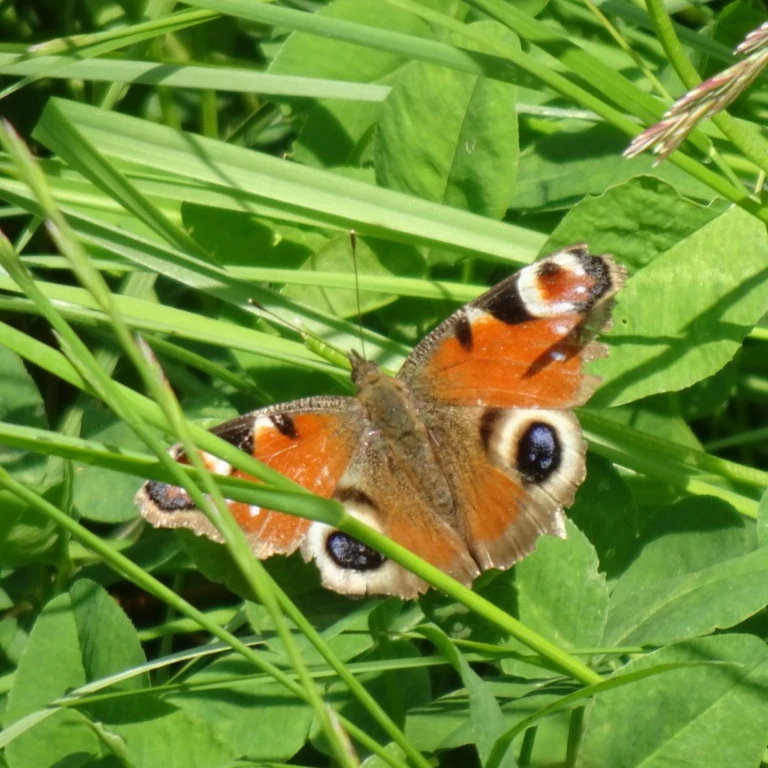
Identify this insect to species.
Aglais io
